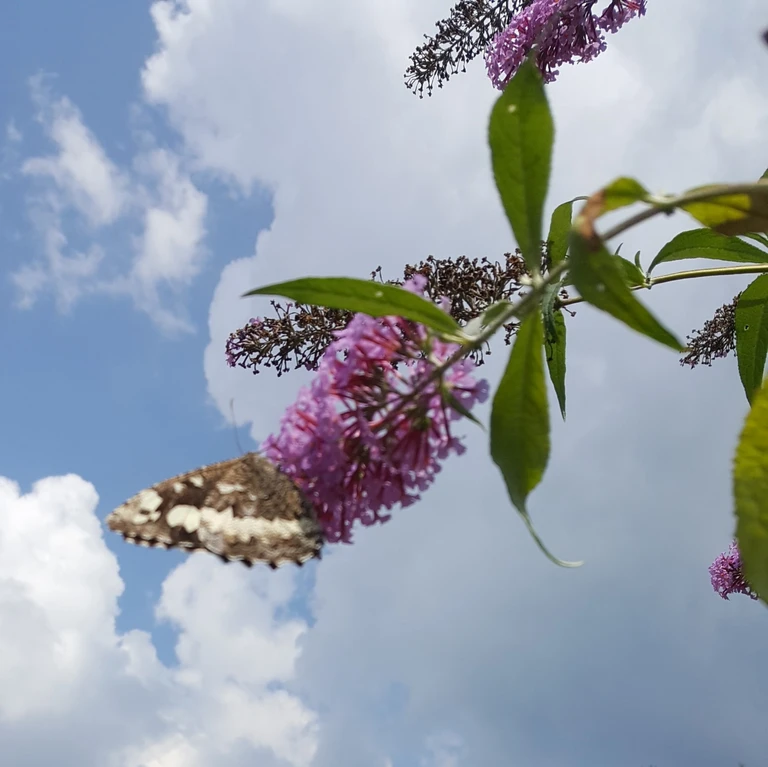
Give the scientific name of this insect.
Brintesia circe
